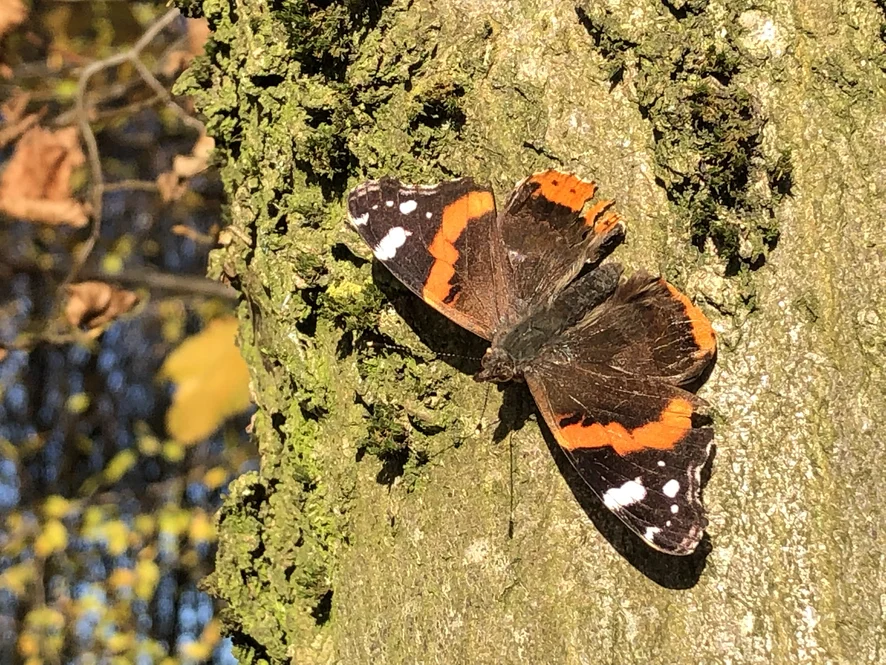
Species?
Vanessa atalanta
